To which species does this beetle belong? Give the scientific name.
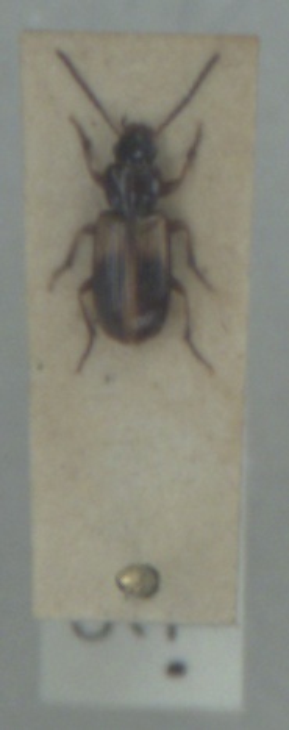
Acupalpus meridianus
